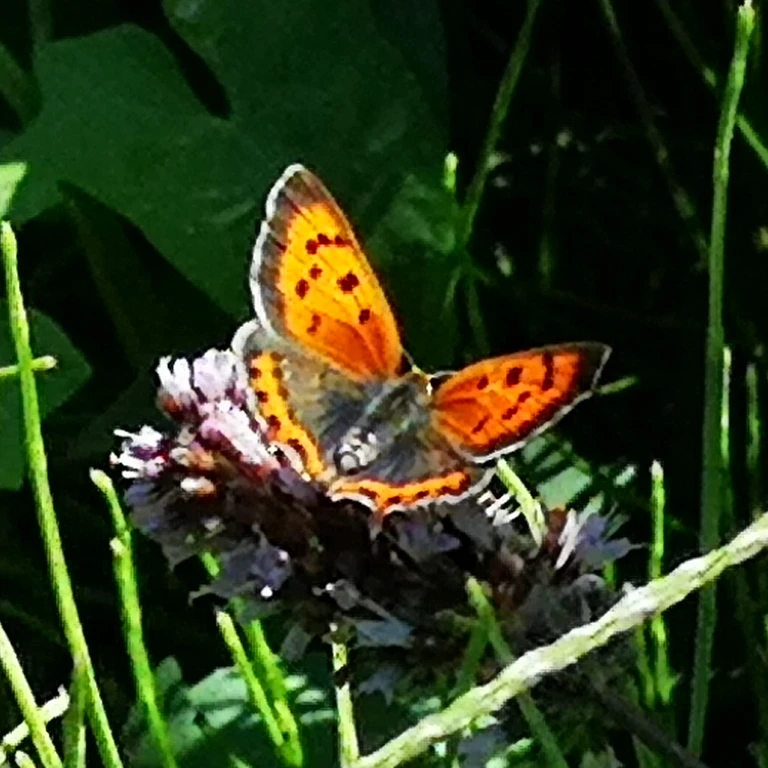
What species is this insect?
Lycaena phlaeas
